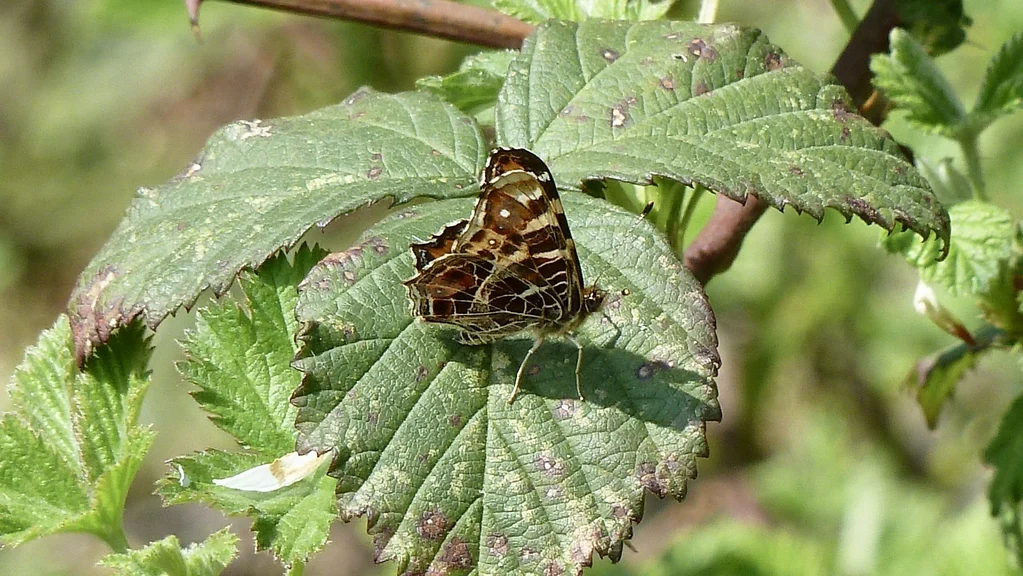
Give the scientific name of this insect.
Araschnia levana
